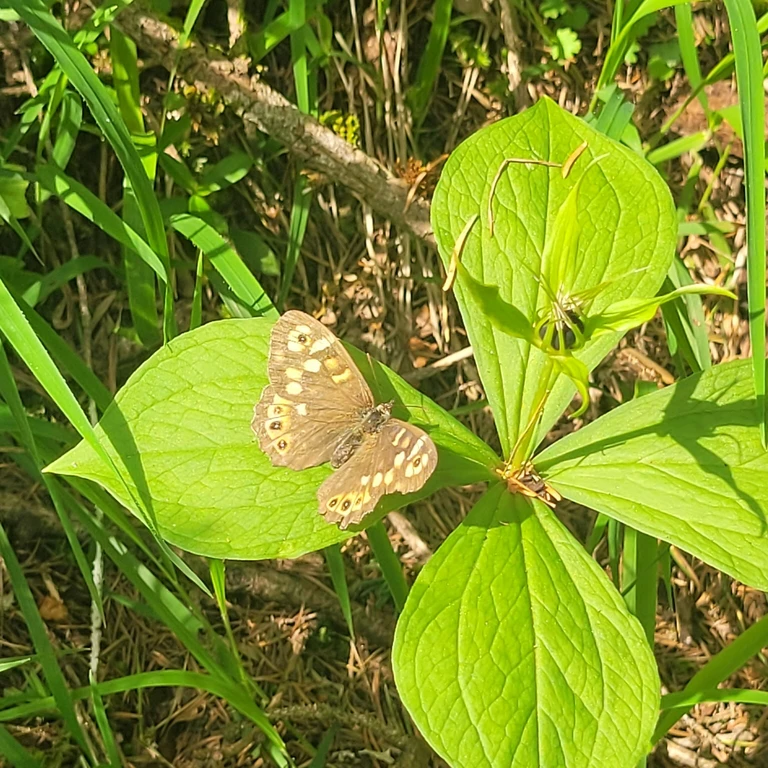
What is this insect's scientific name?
Pararge aegeria
